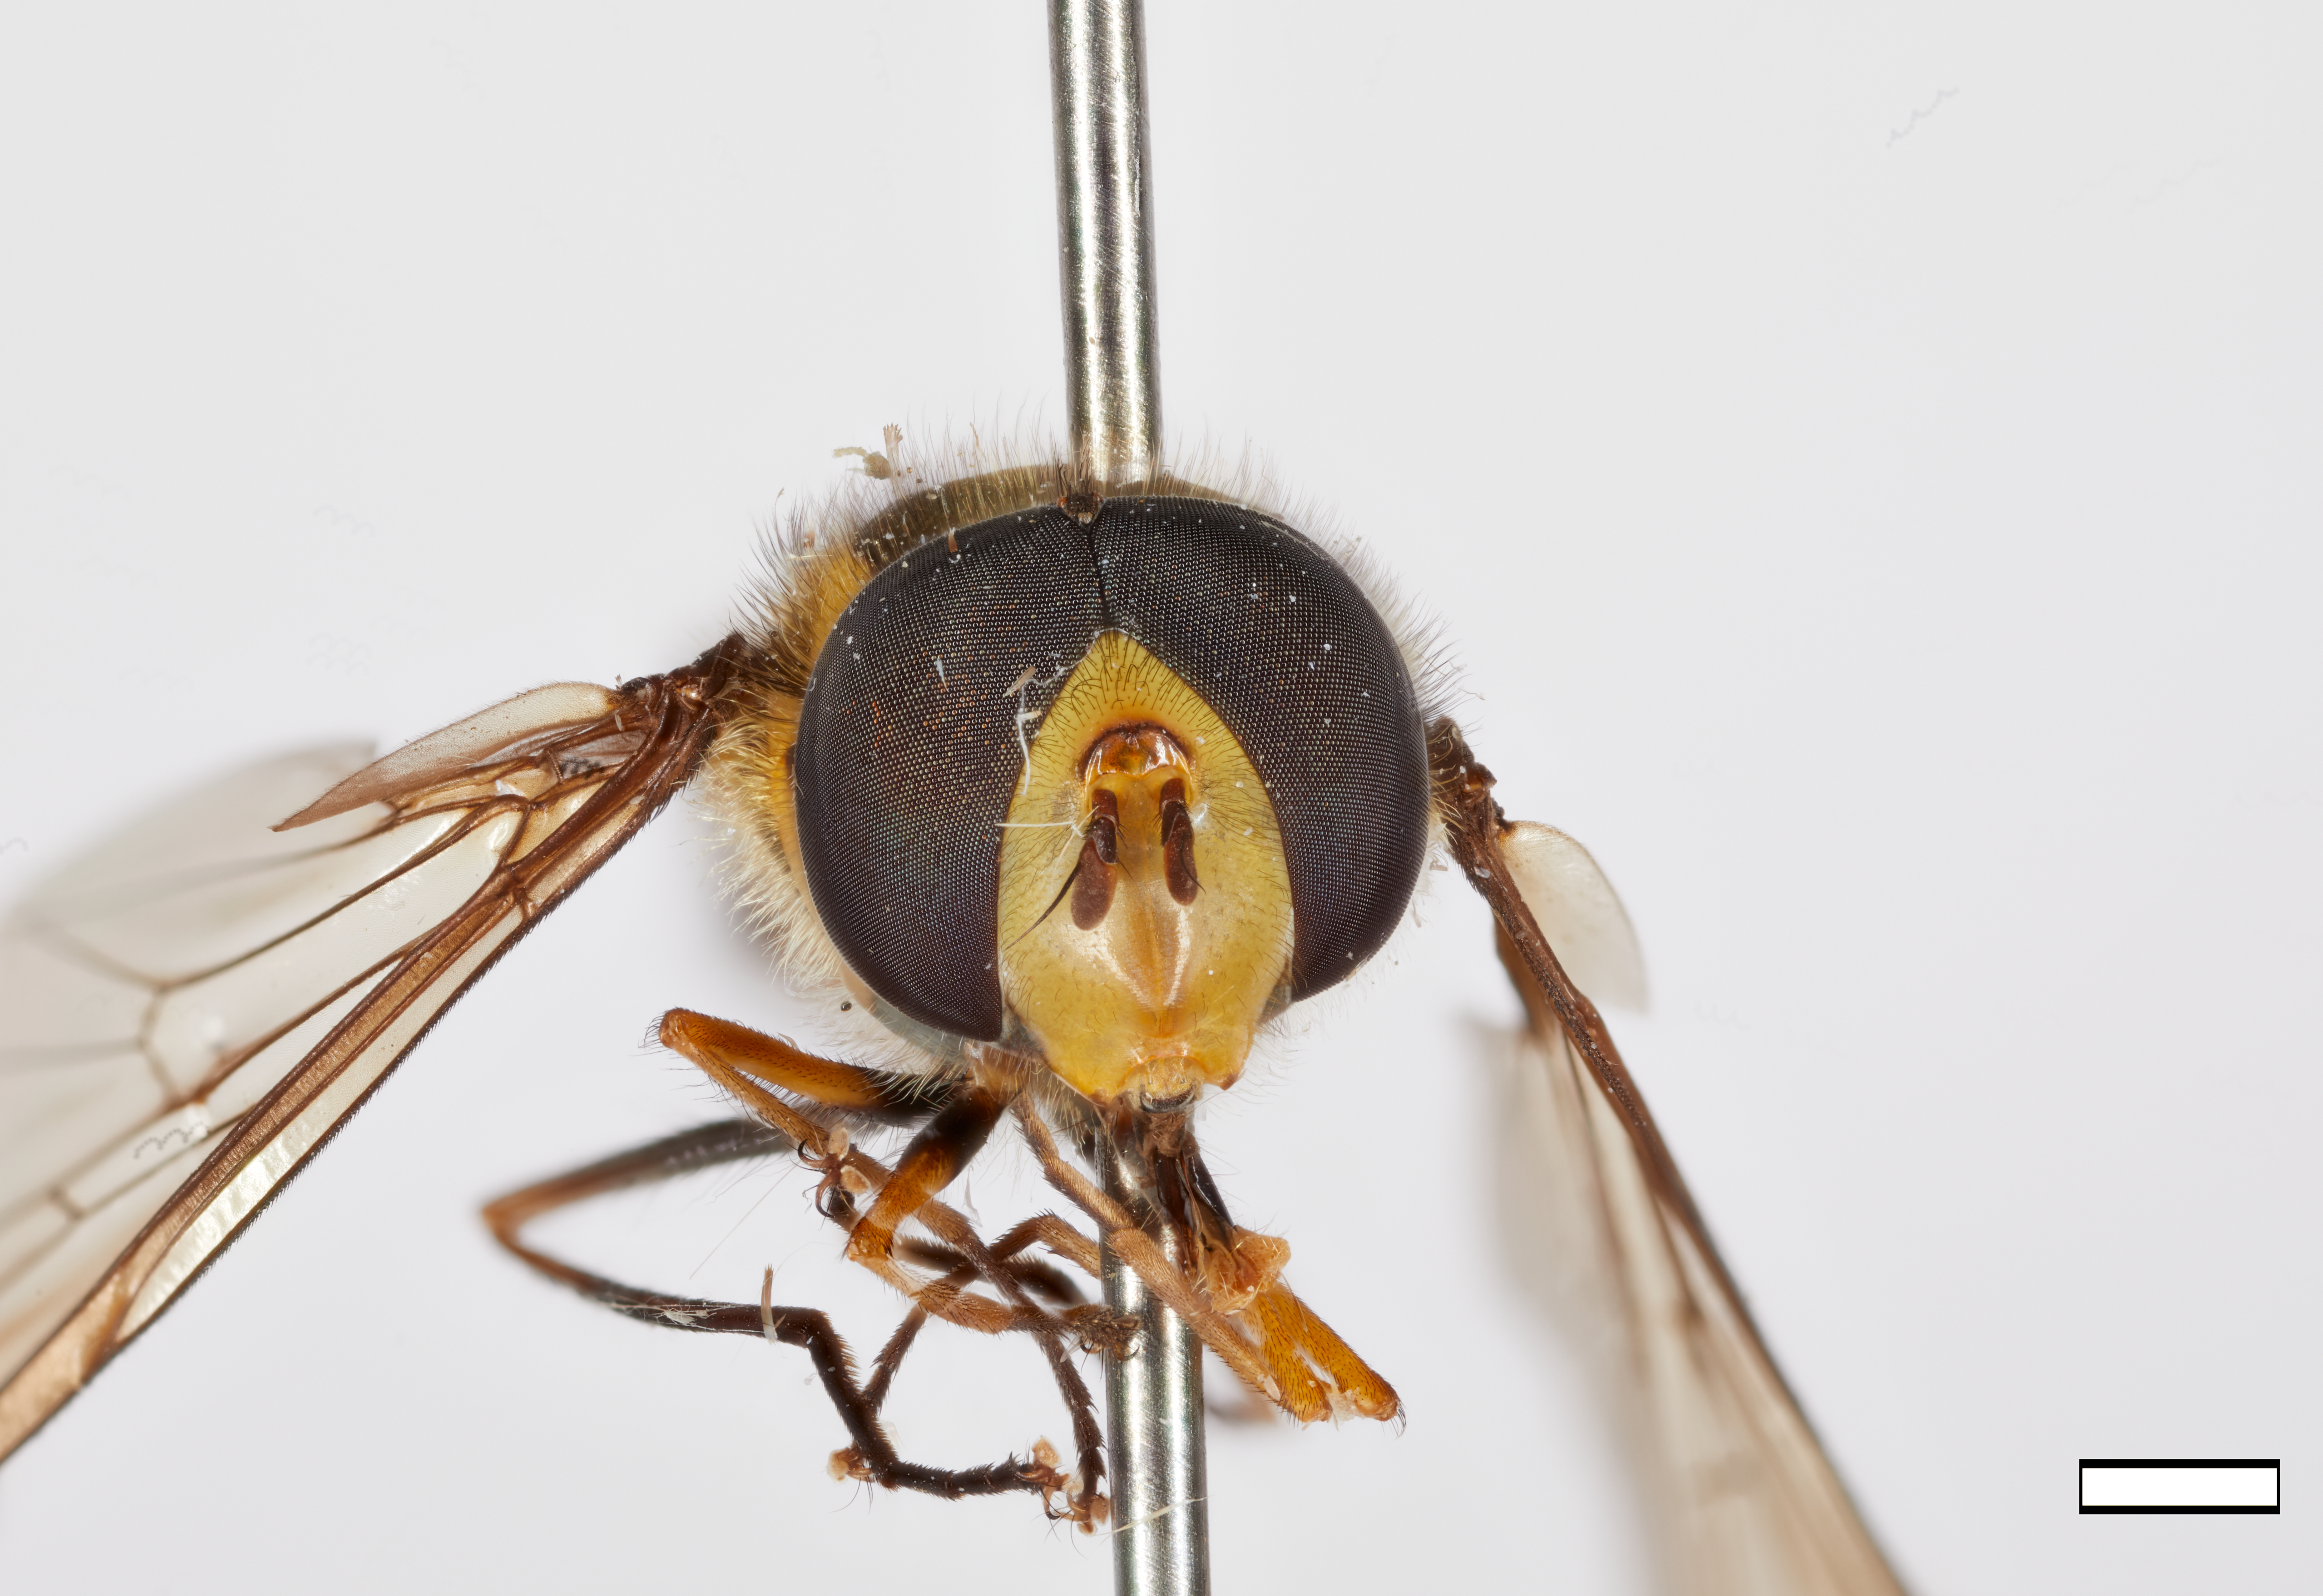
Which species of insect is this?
Citrogramma henryi
